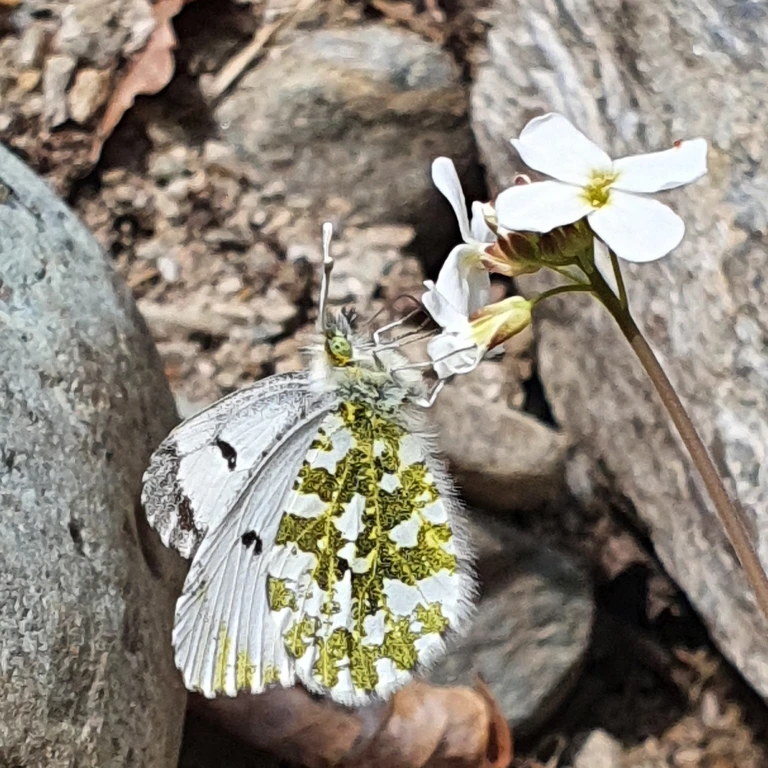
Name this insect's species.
Anthocharis cardamines
